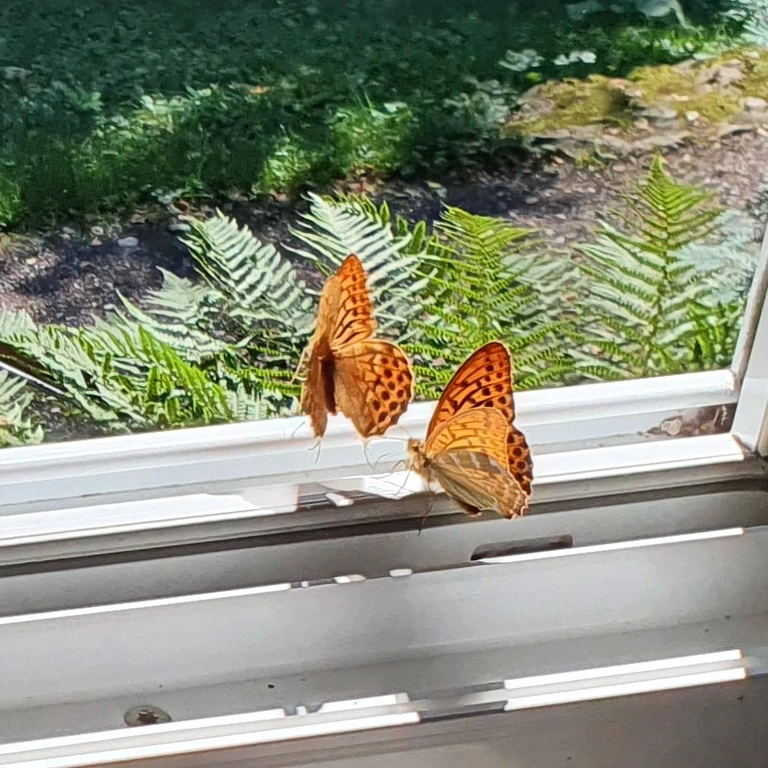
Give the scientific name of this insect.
Argynnis paphia
